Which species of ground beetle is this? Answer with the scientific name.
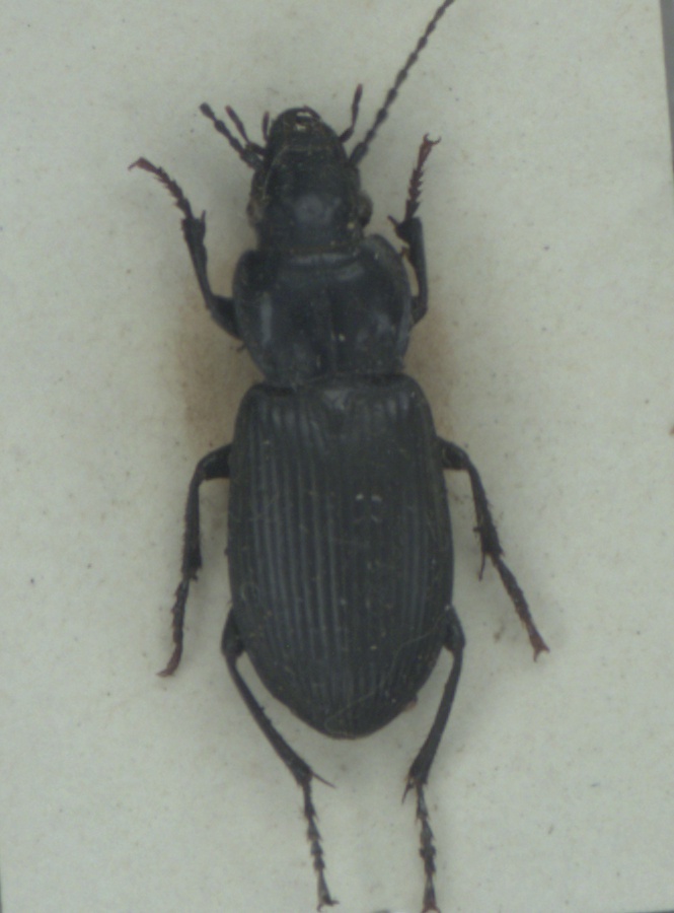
Pterostichus melanarius
